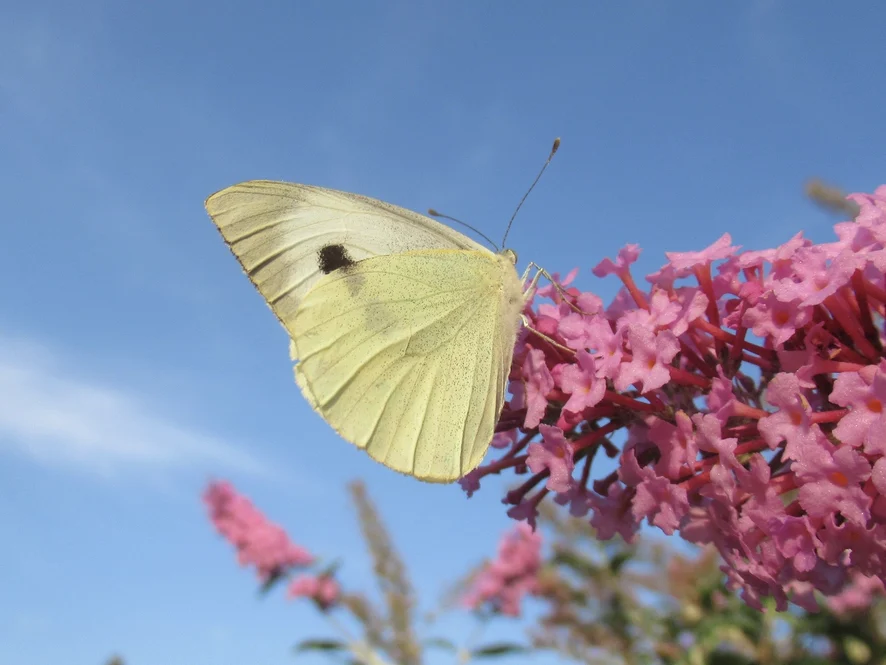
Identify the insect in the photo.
Pieris brassicae
